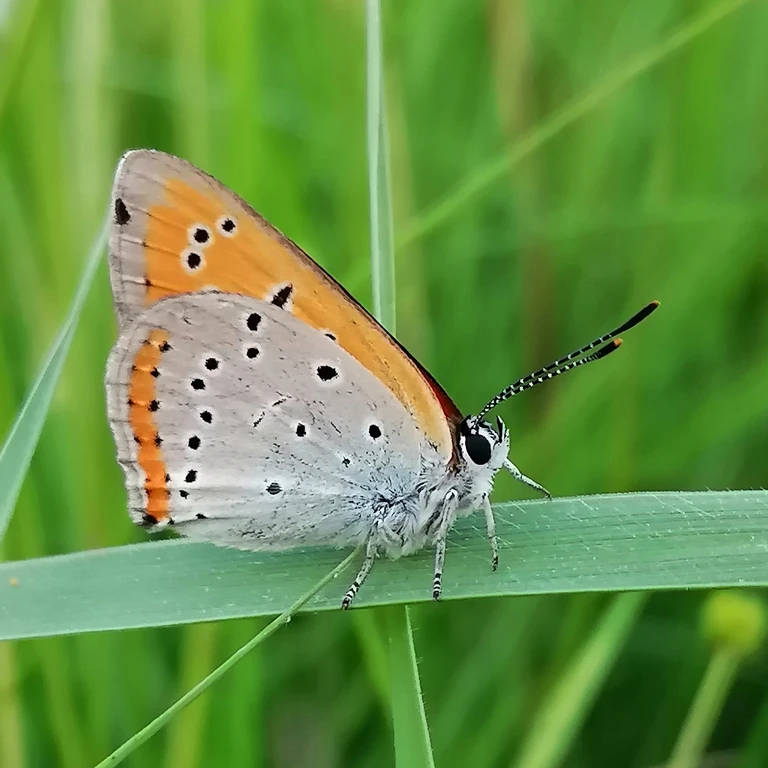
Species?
Lycaena dispar
